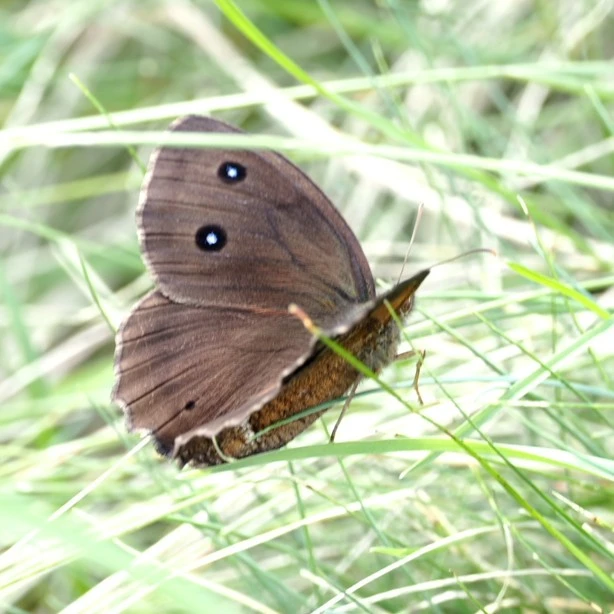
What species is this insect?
Minois dryas
